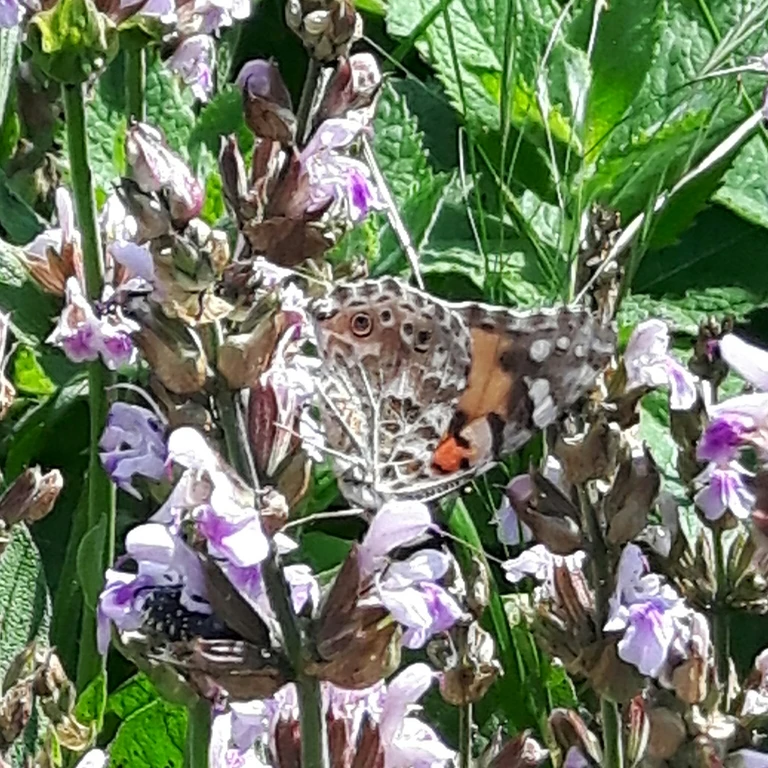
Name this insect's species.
Vanessa cardui
